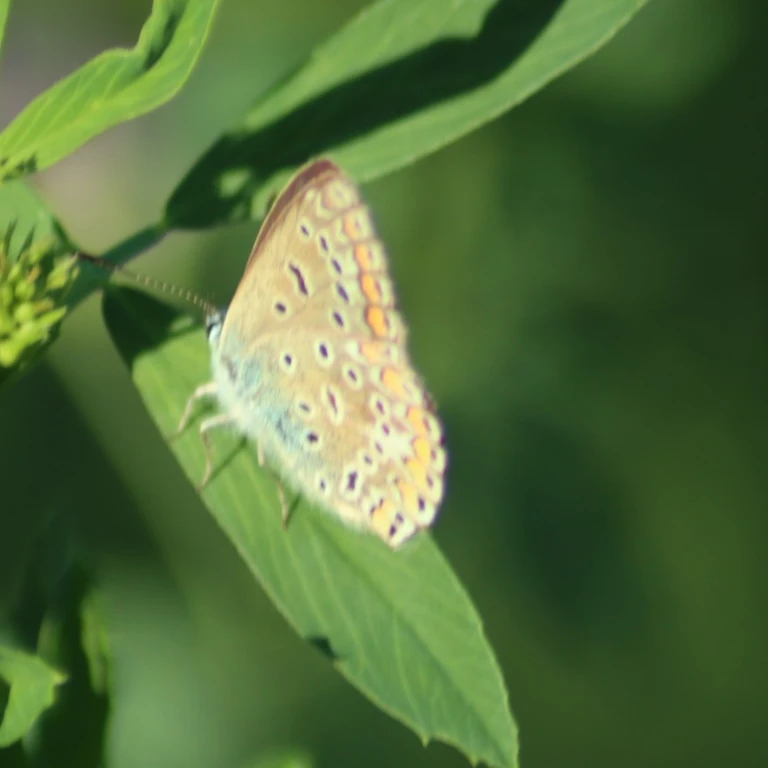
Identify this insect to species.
Polyommatus icarus
